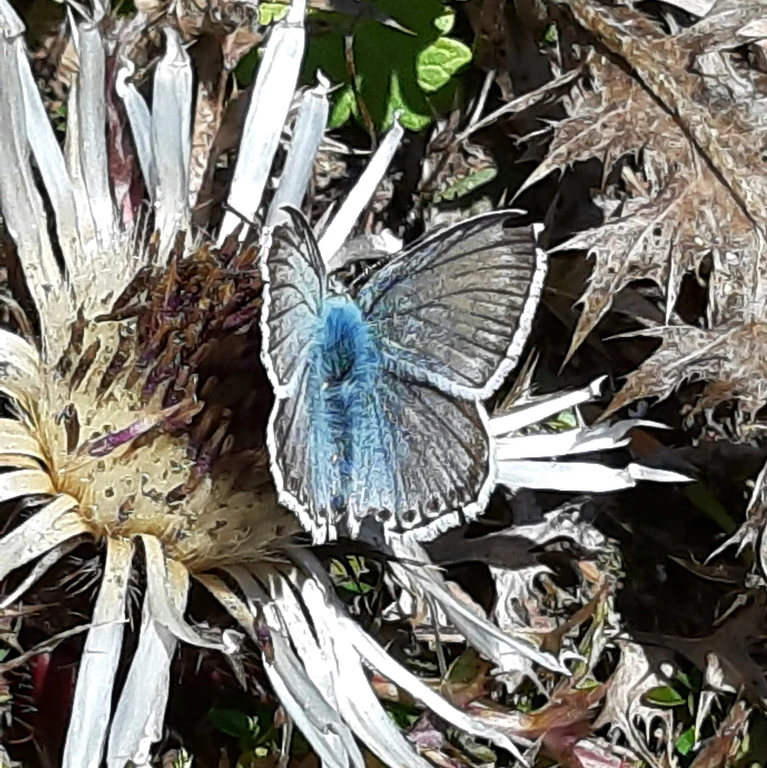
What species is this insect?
Lysandra coridon
